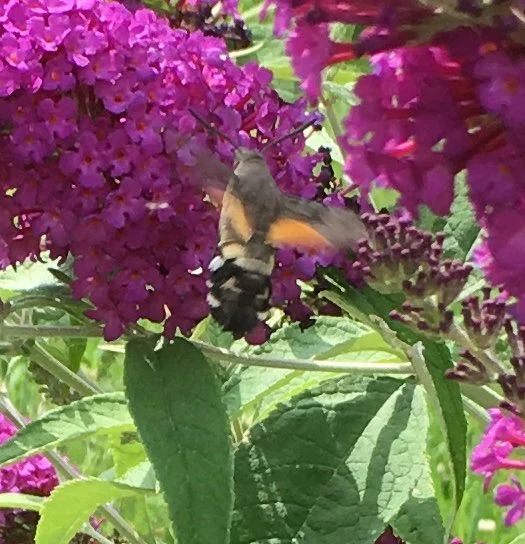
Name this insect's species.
Macroglossum stellatarum
